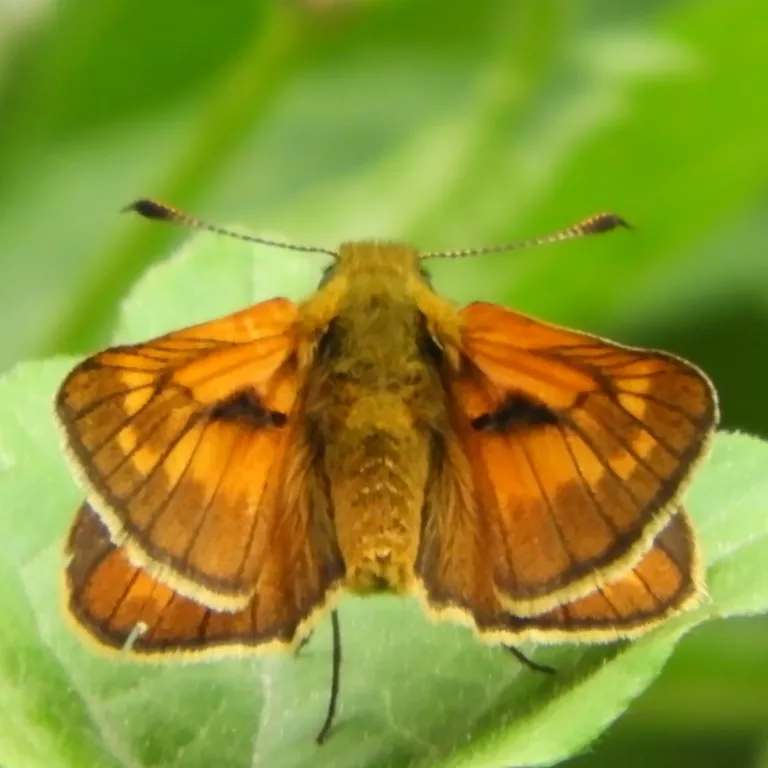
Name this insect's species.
Ochlodes sylvanus (also Ochlodes venata)
